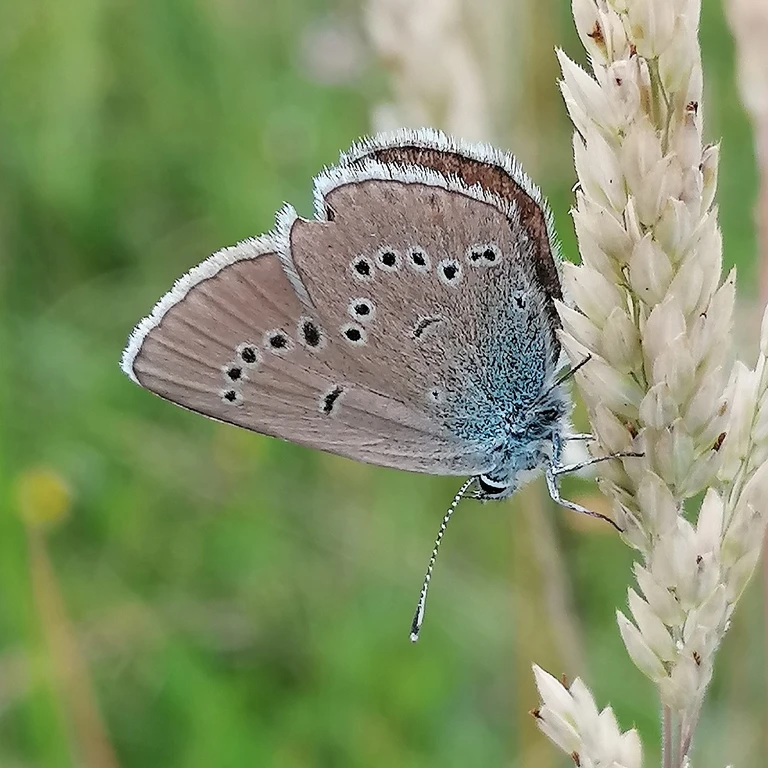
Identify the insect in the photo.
Cyaniris semiargus
